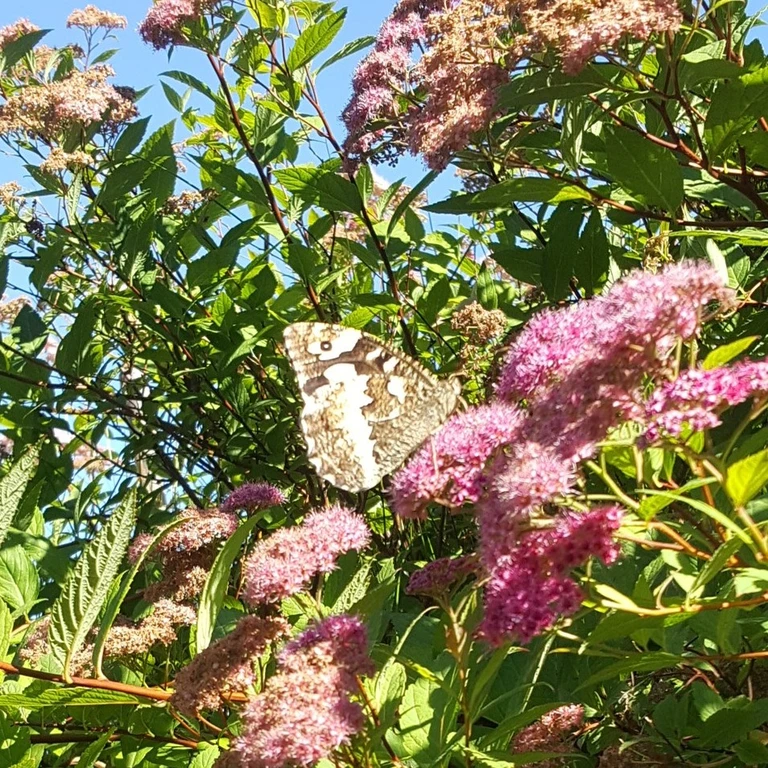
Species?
Brintesia circe
